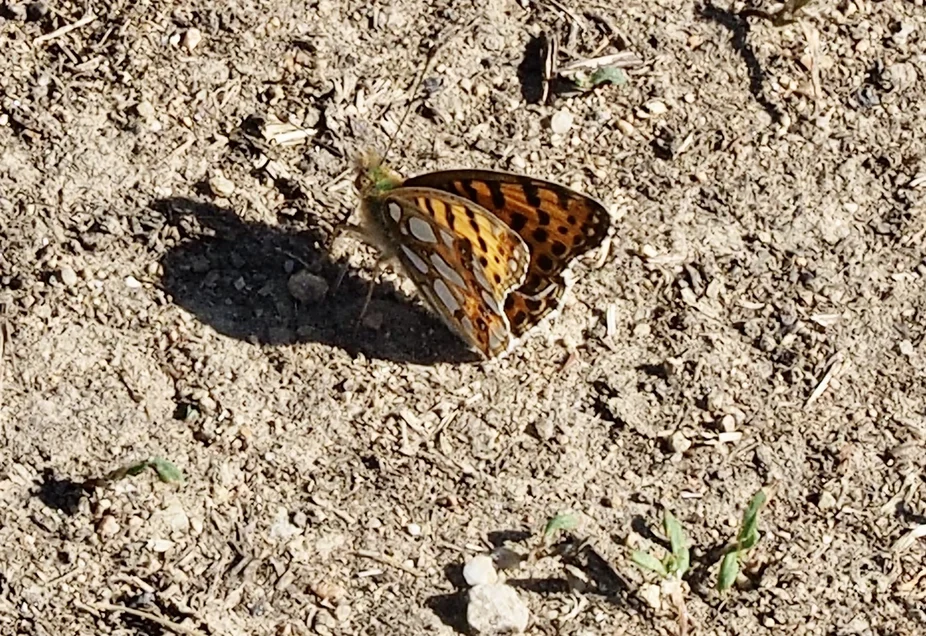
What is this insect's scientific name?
Issoria lathonia
